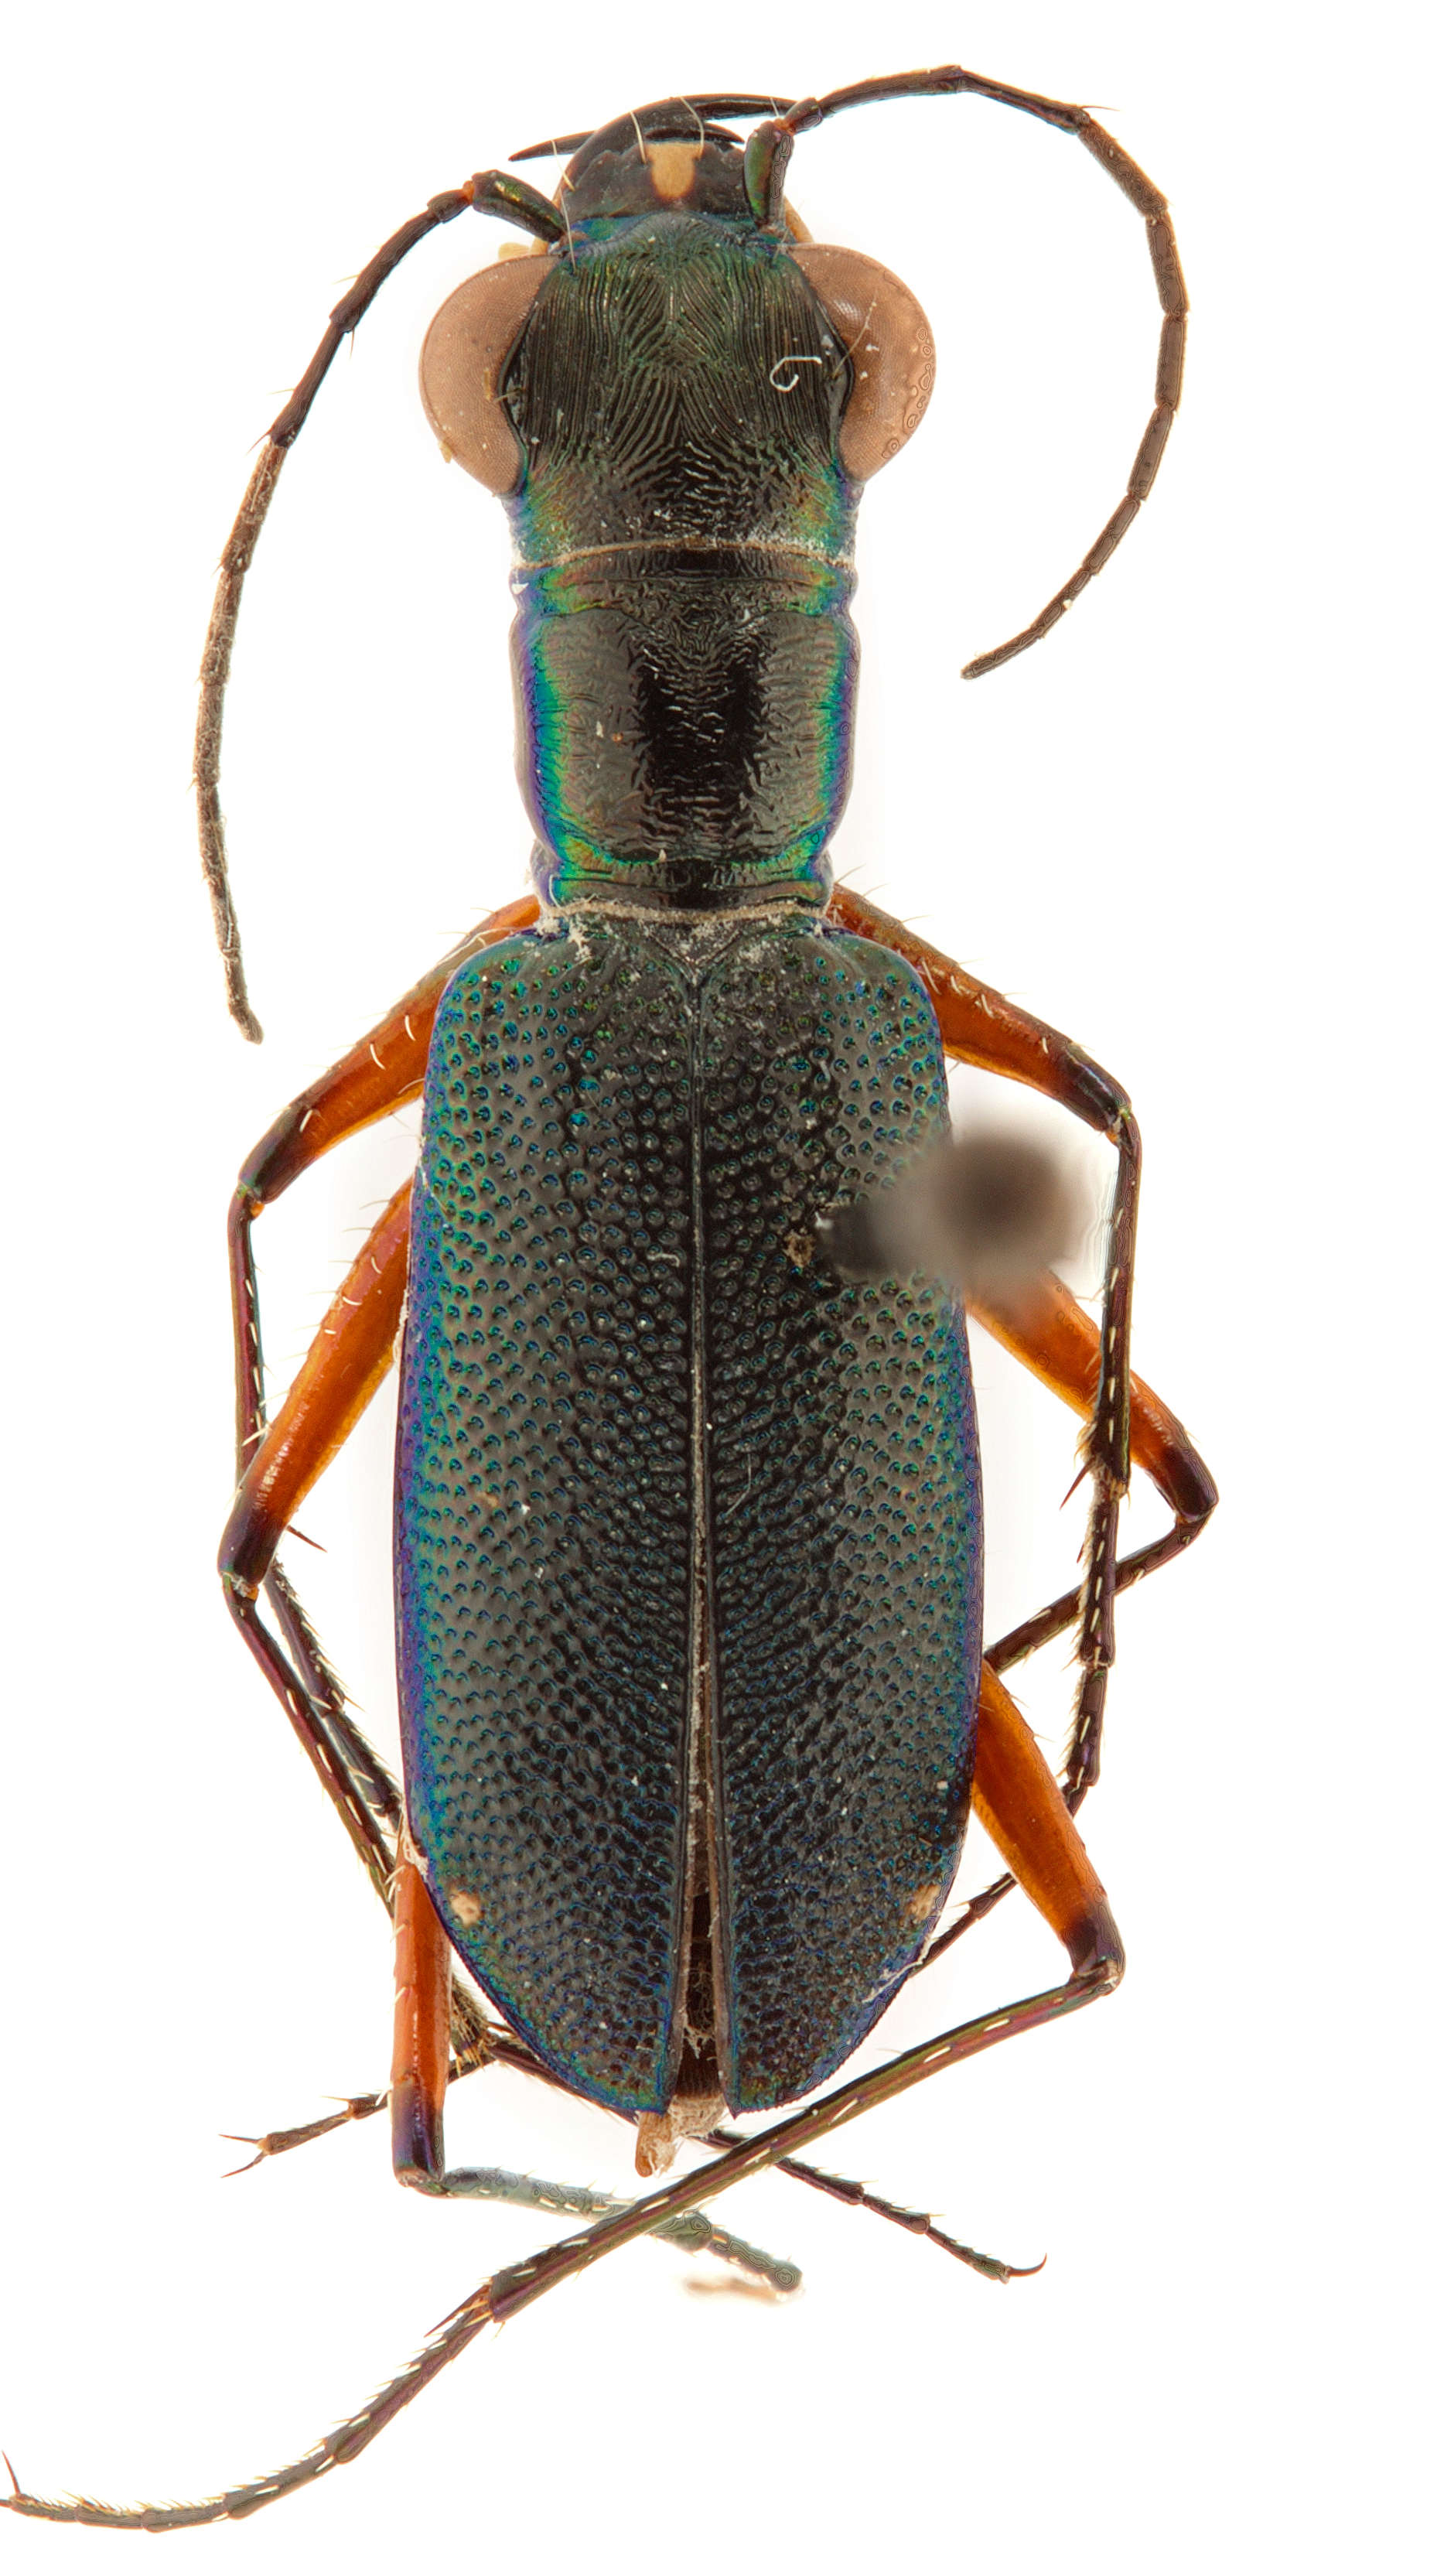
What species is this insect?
Prothyma varicolor (also Prothyma concinna)
